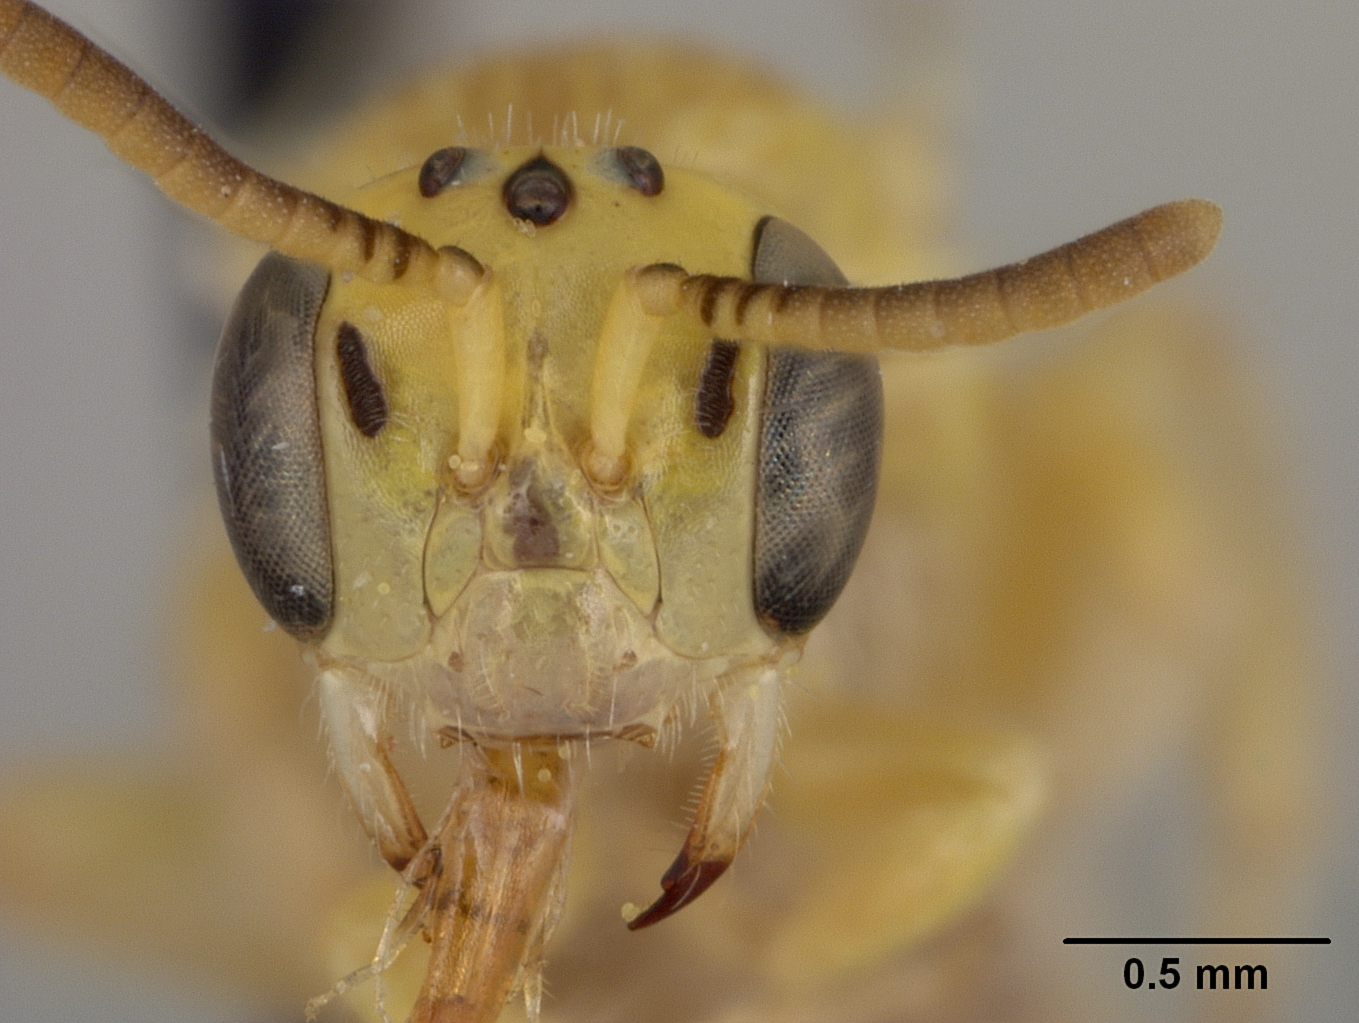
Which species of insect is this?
Perdita multiflorae
